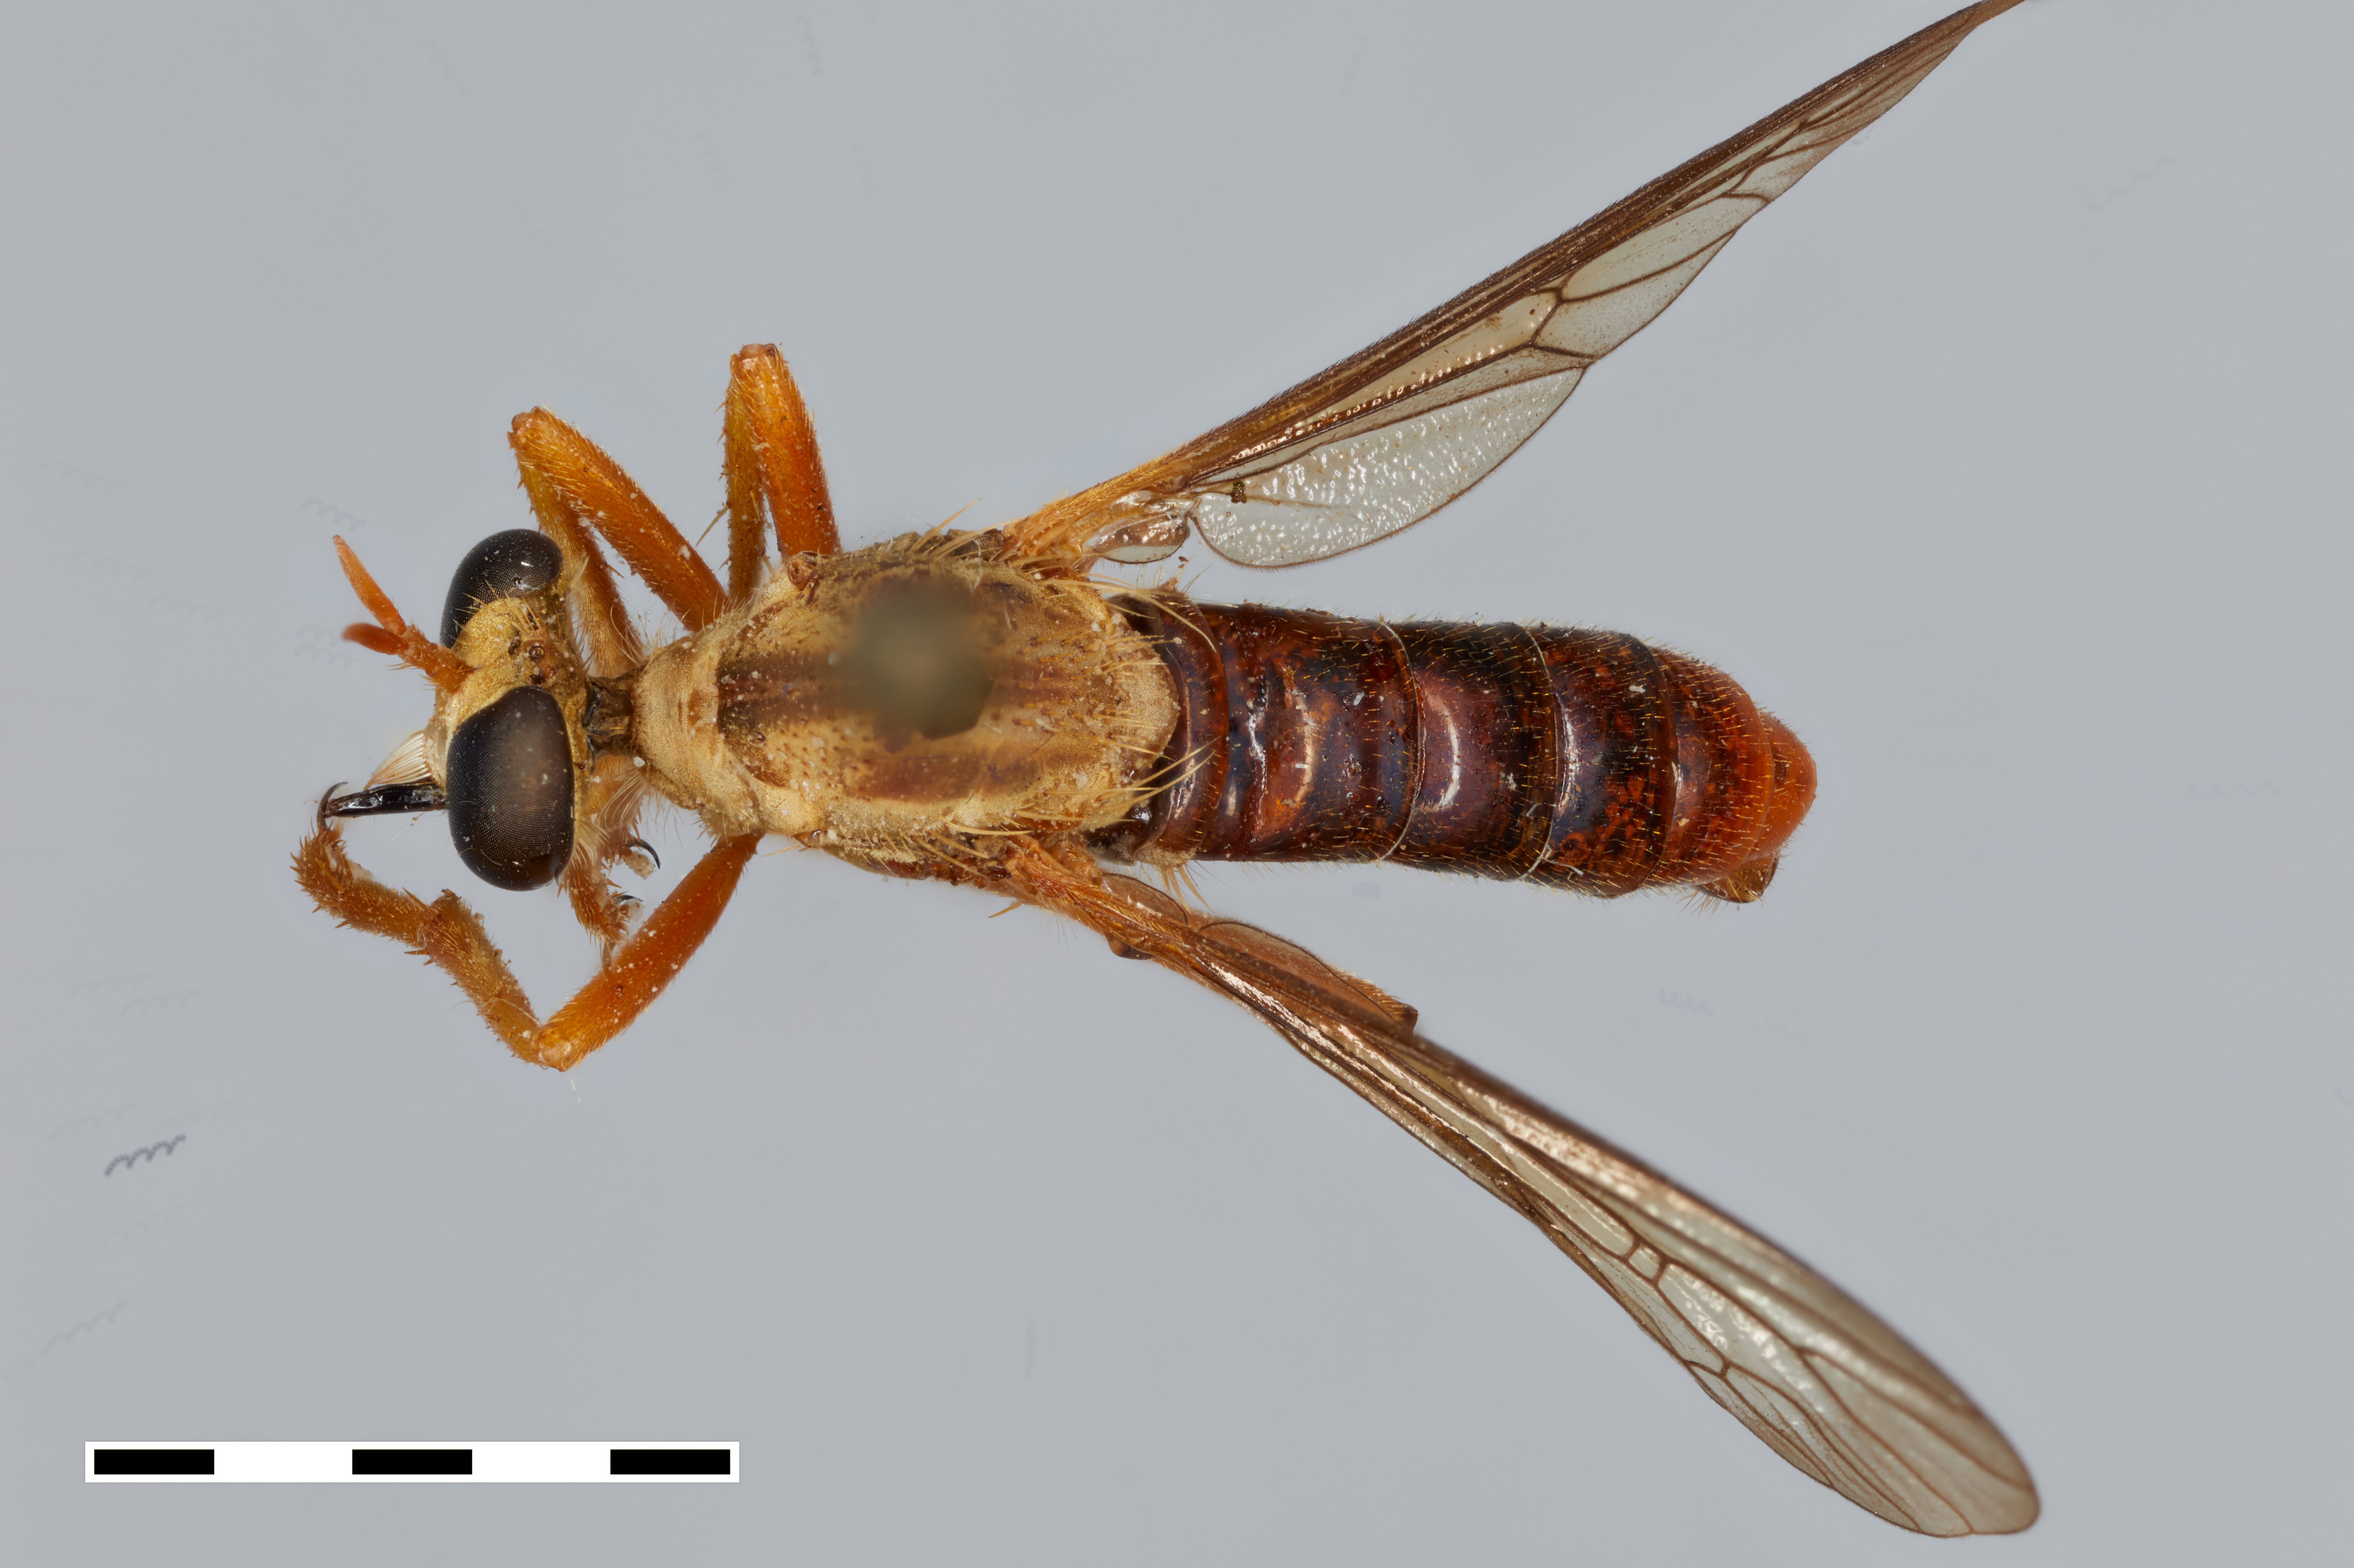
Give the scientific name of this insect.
Saropogon solus
